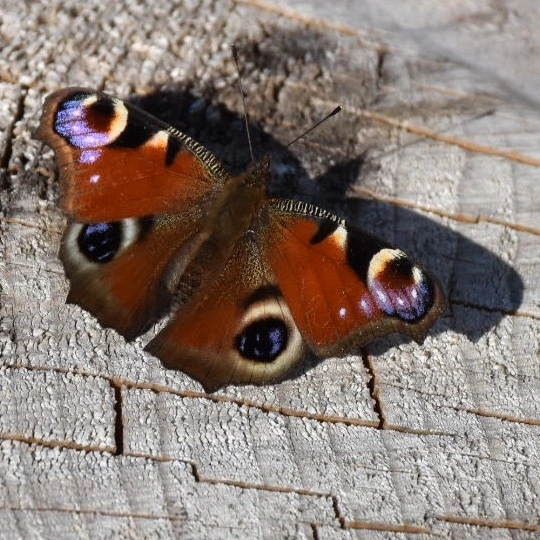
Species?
Aglais io
